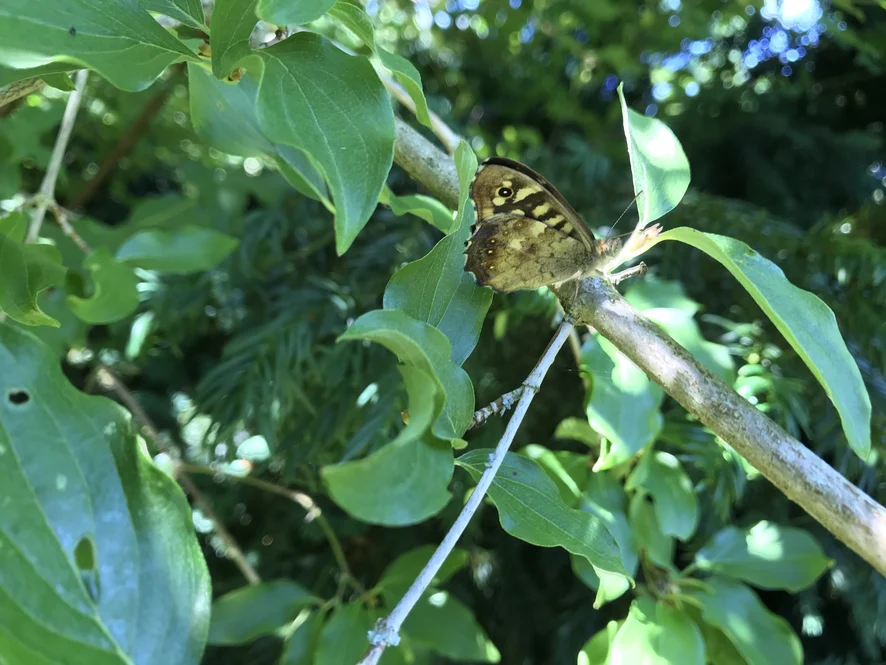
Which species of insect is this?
Pararge aegeria
